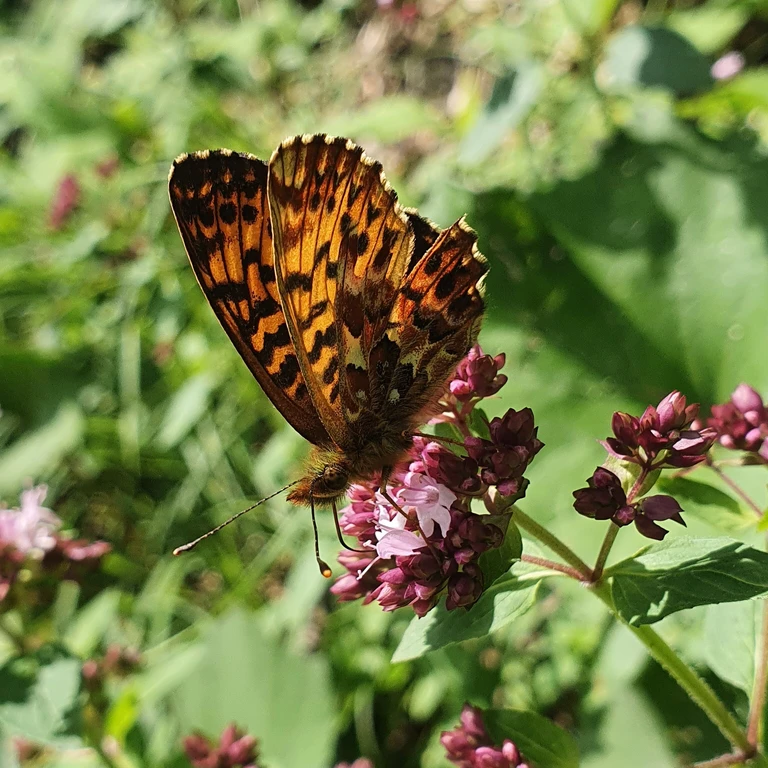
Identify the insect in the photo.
Boloria titania
